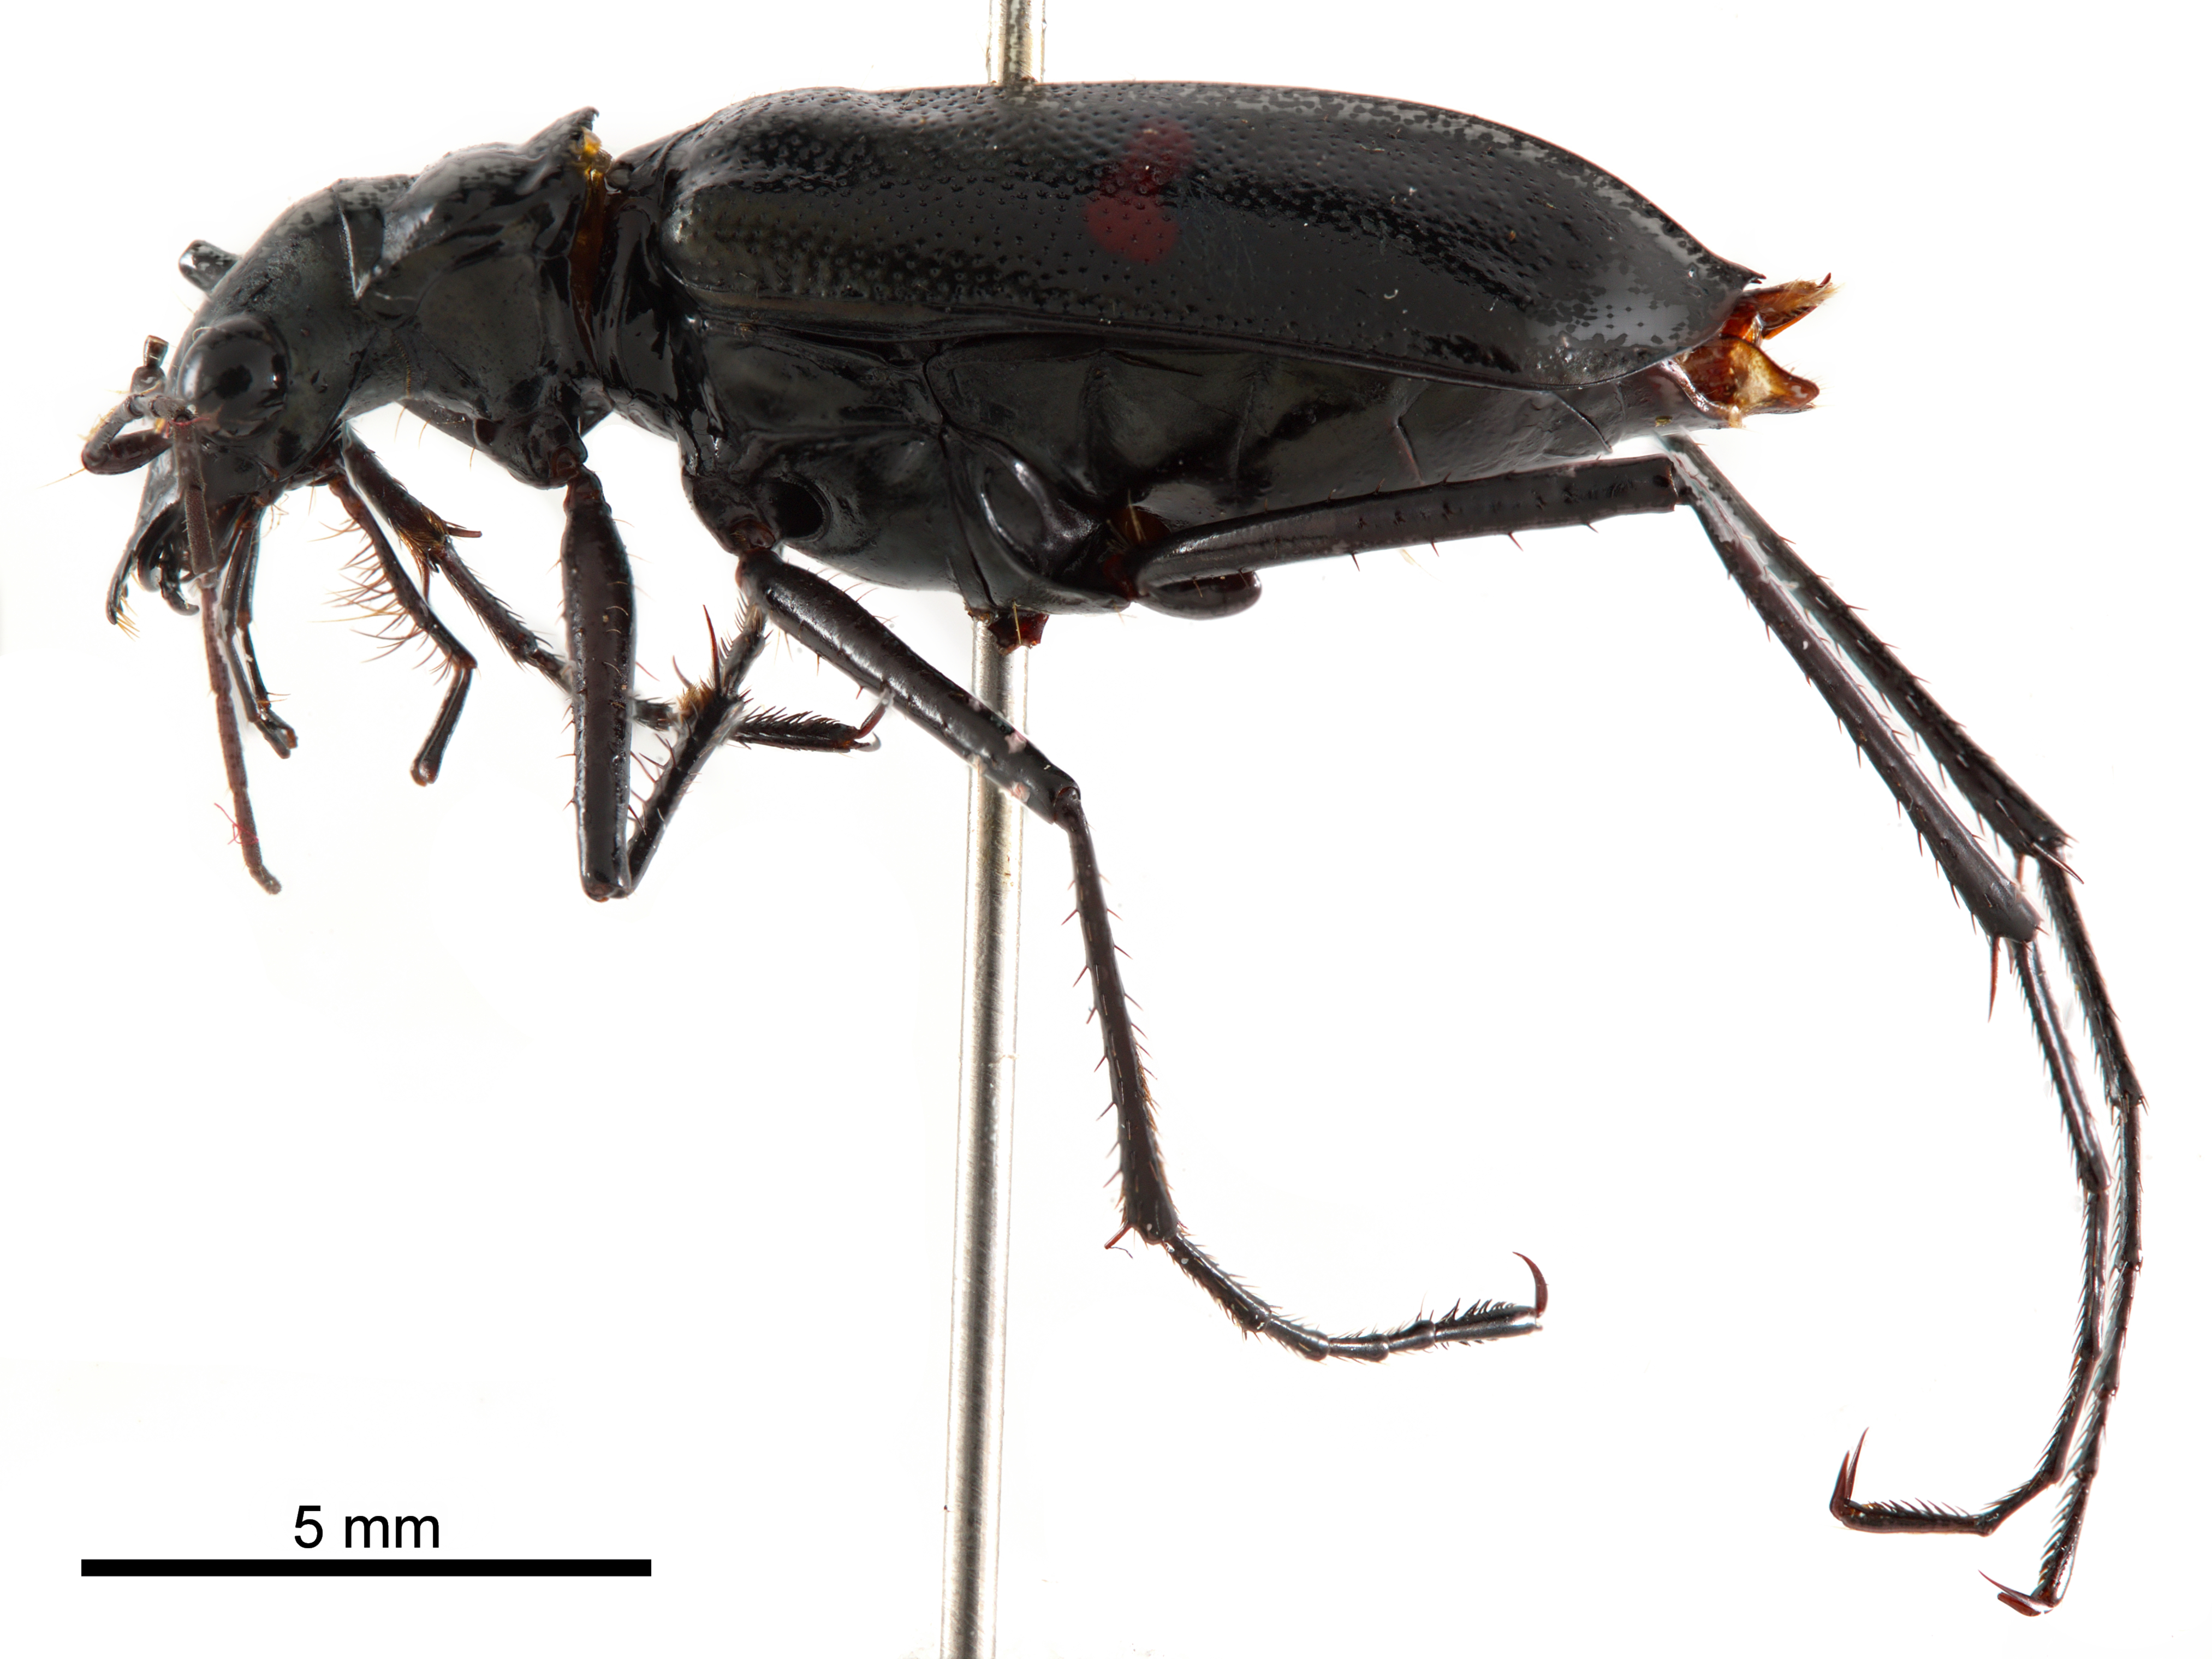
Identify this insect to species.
Cheiloxya binotata
